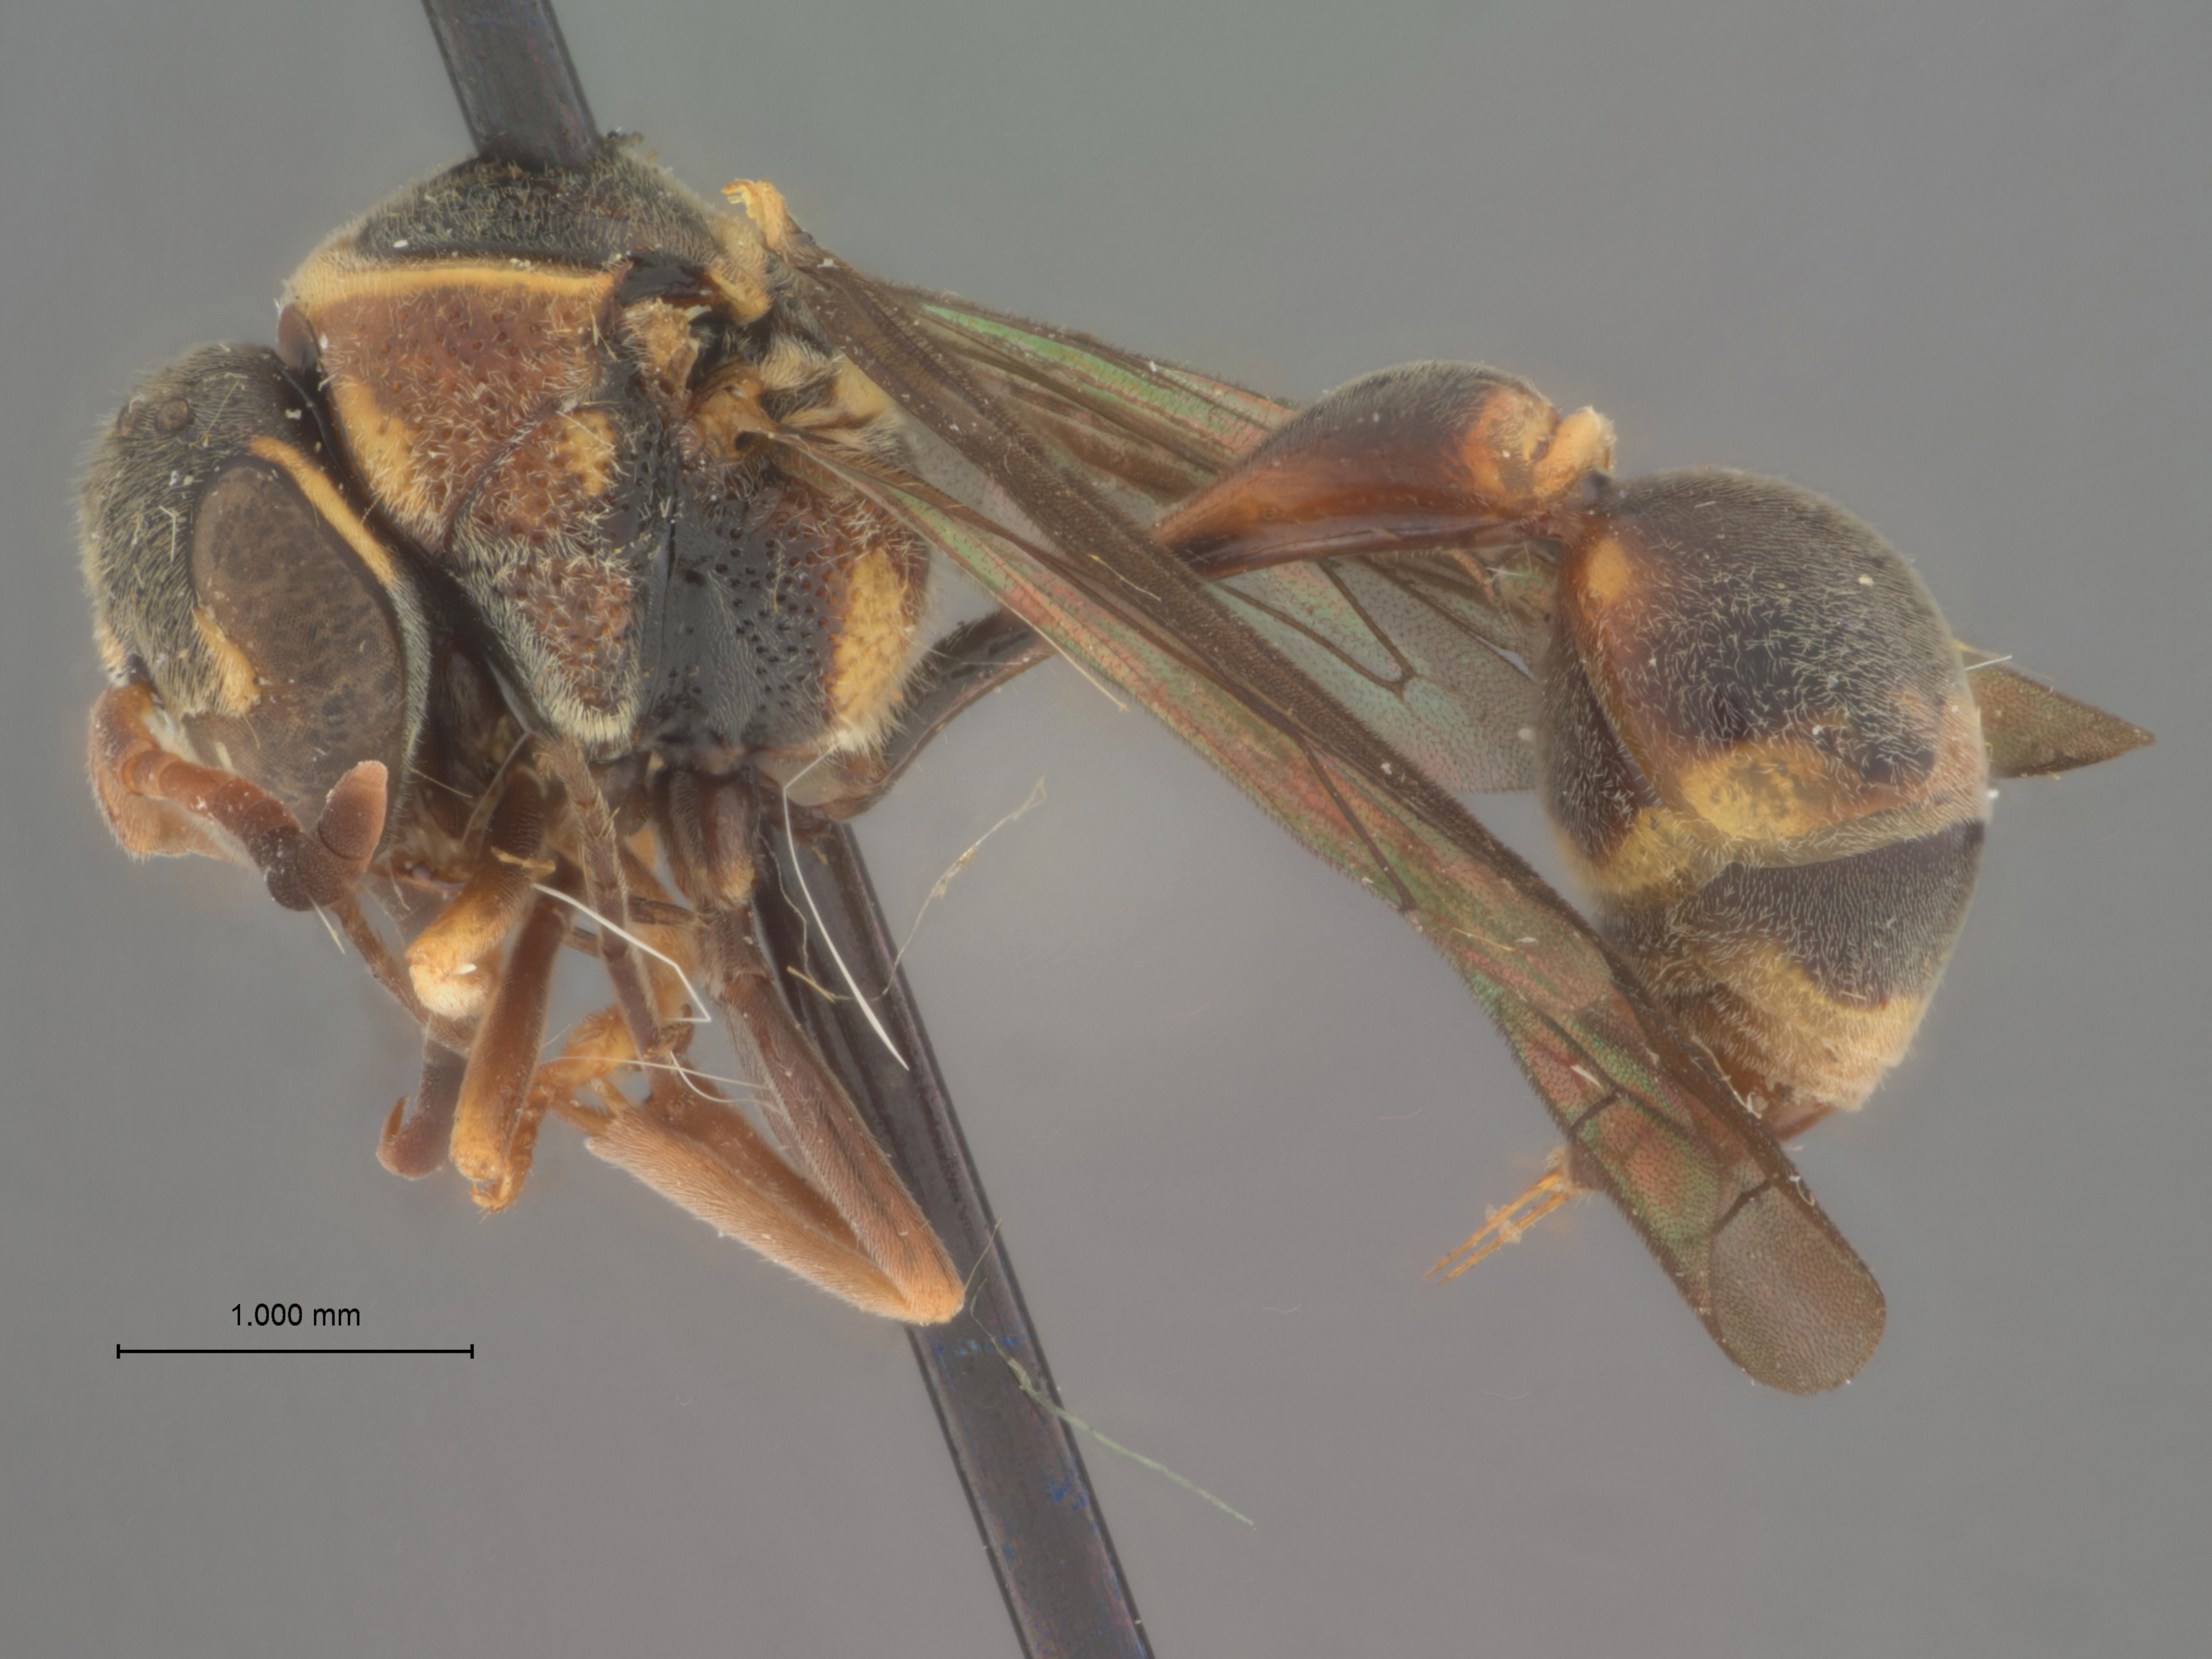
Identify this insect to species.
Omicron furiosum
